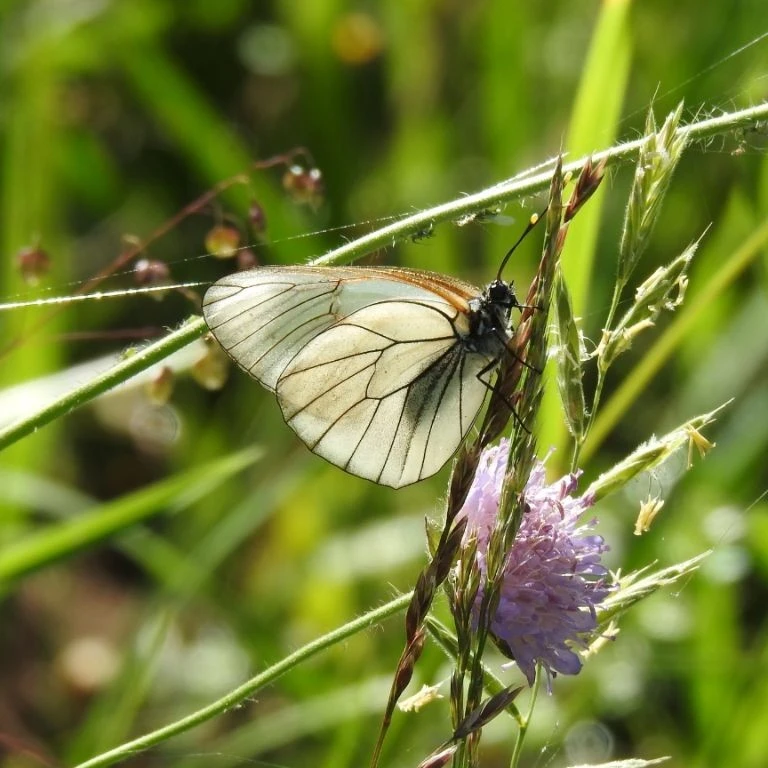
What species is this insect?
Aporia crataegi
